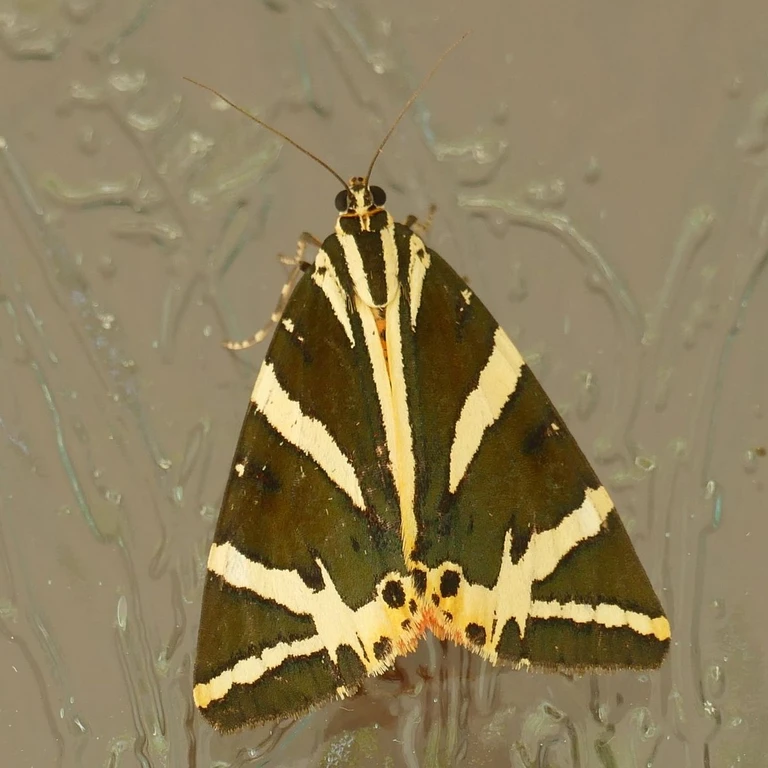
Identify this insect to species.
Euplagia quadripunctaria
